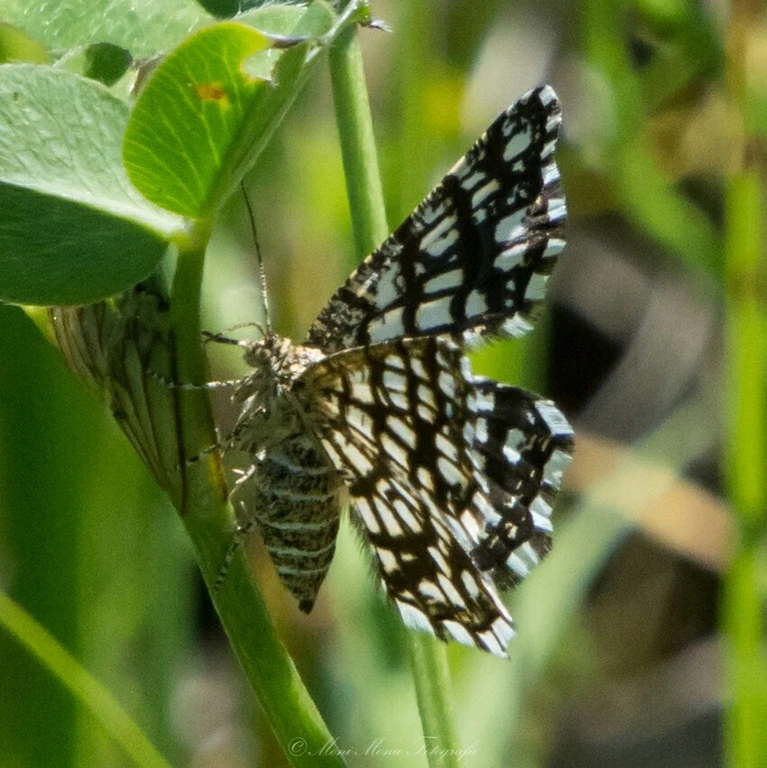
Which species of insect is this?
Chiasmia clathrata
